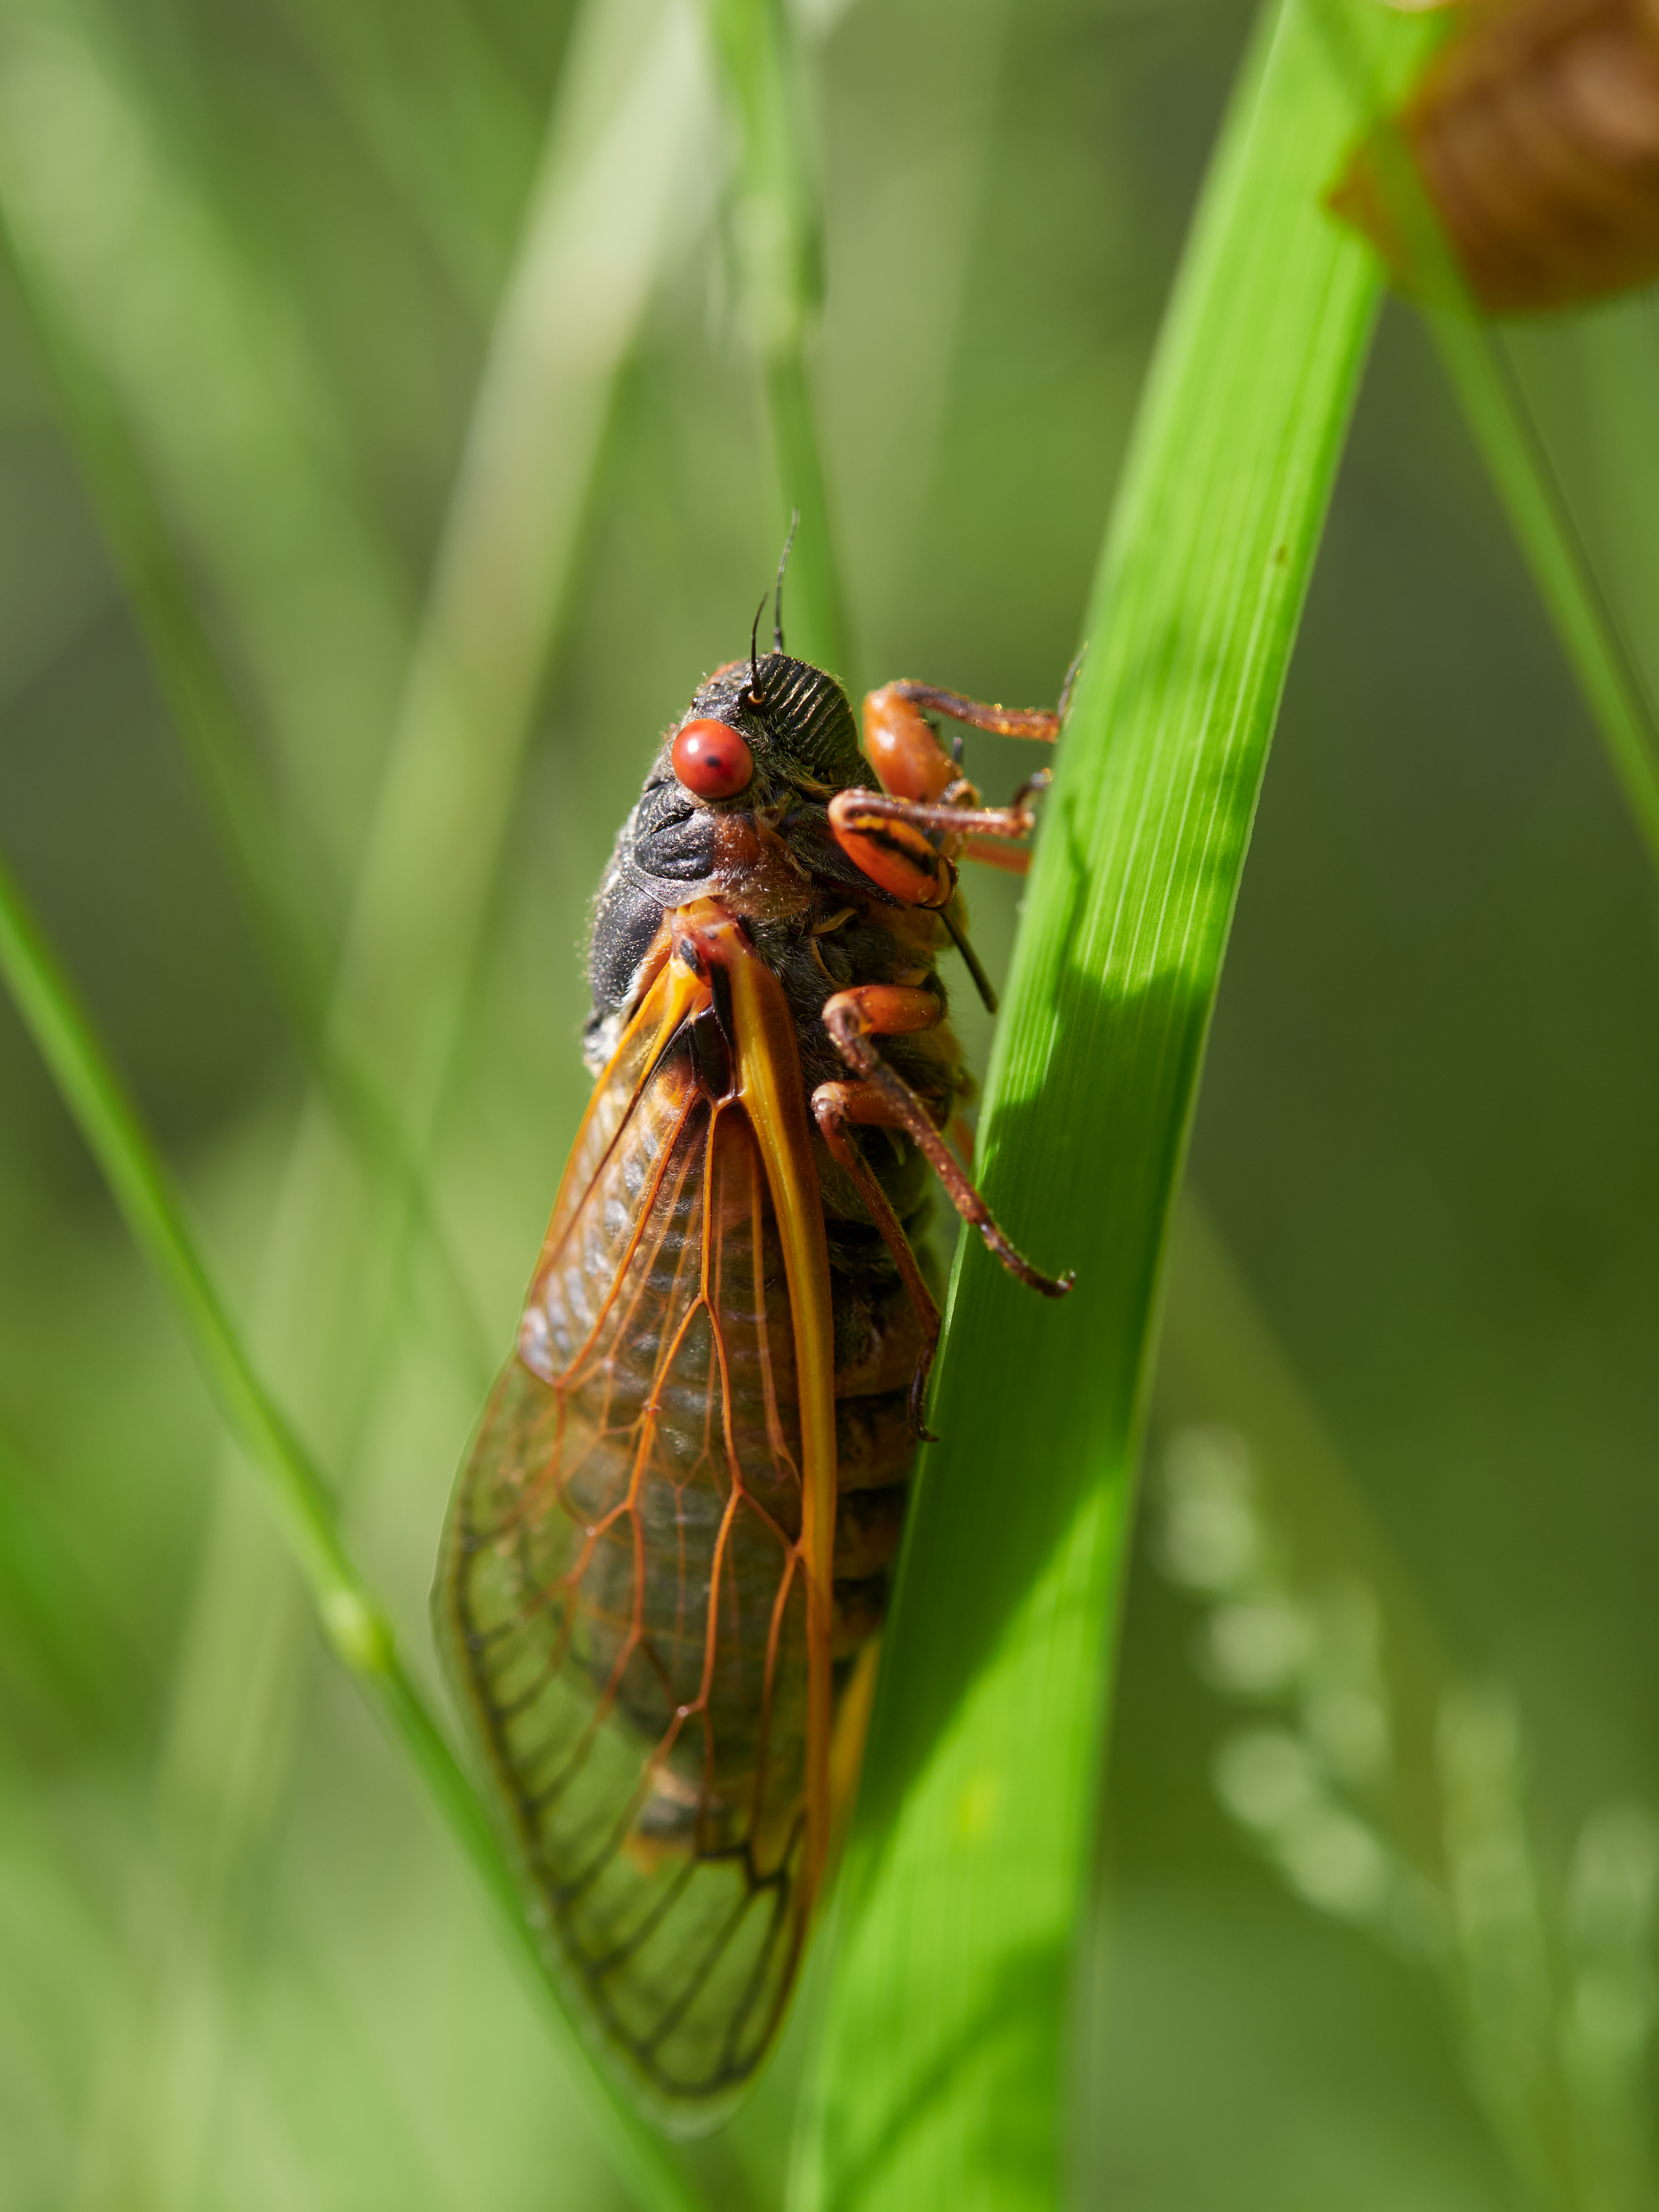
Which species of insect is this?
Magicicada septendecim
